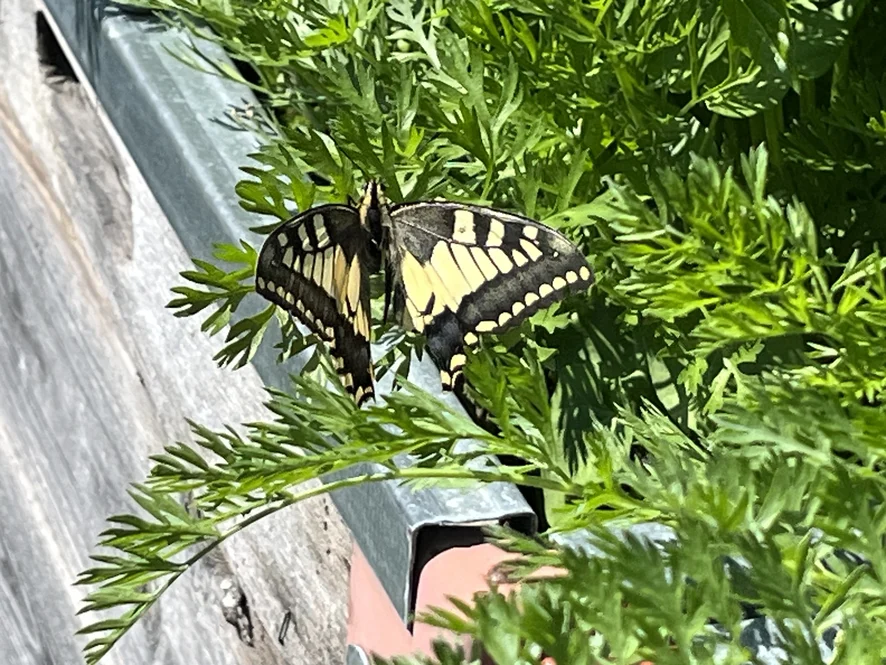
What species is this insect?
Papilio machaon
